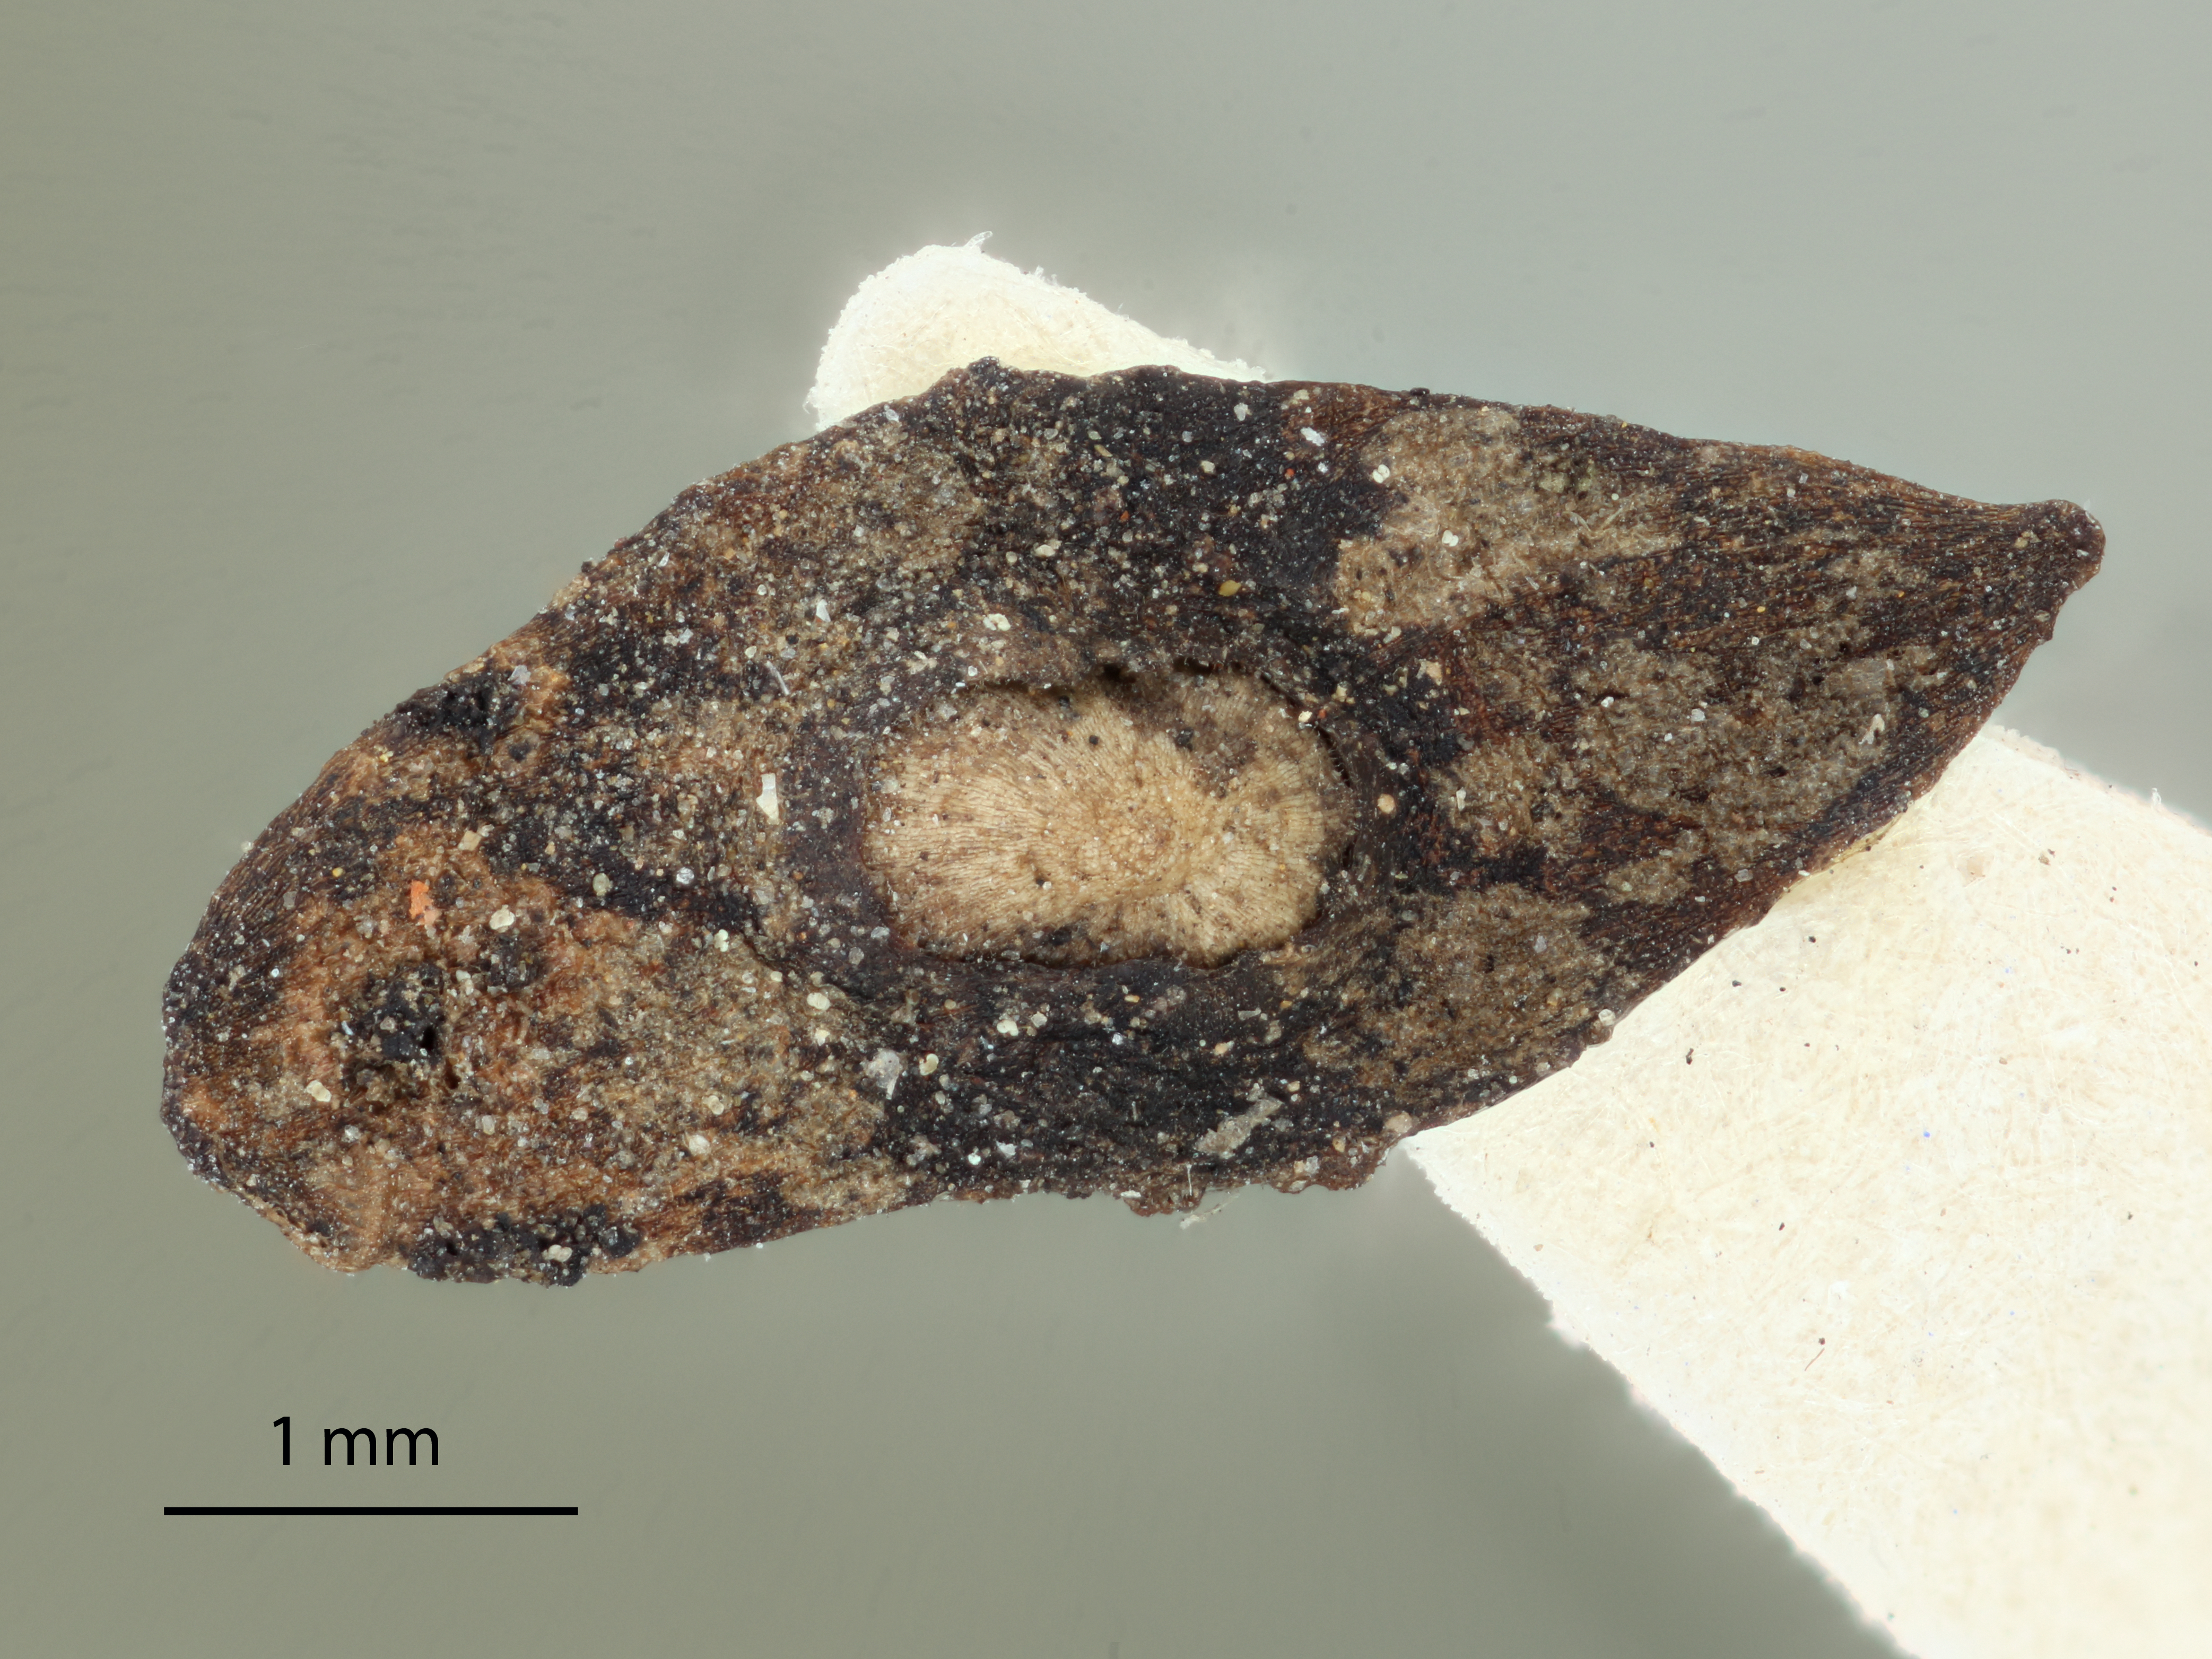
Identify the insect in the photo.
Phylloteras sigma
